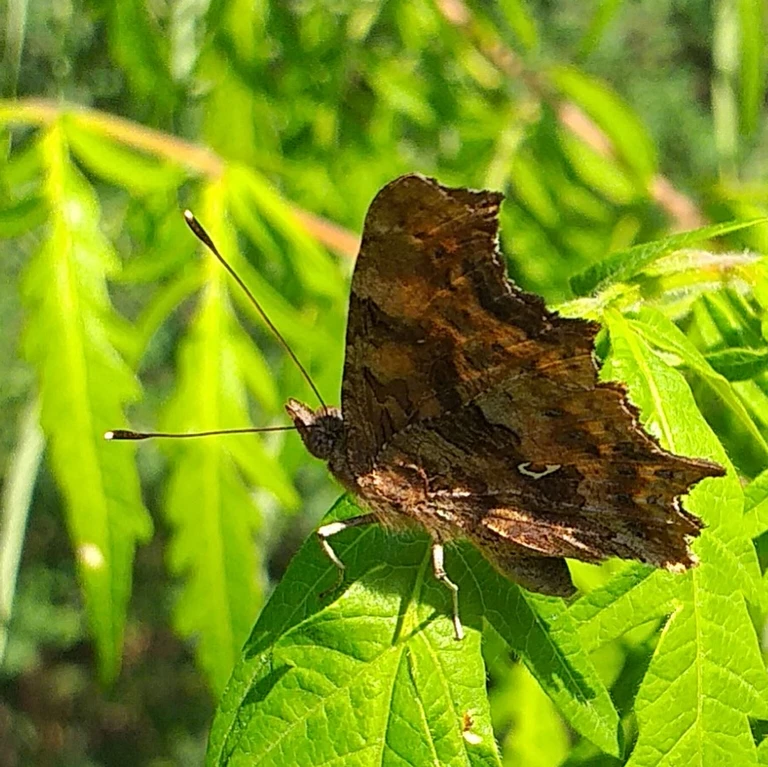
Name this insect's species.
Polygonia c-album
